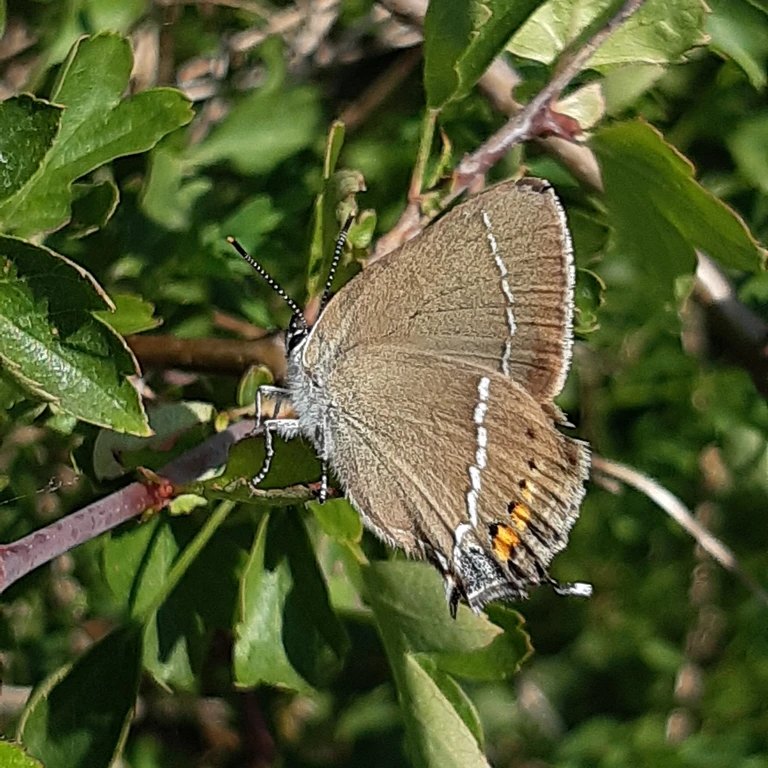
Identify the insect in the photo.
Satyrium spini (also Tuttiola spini)
